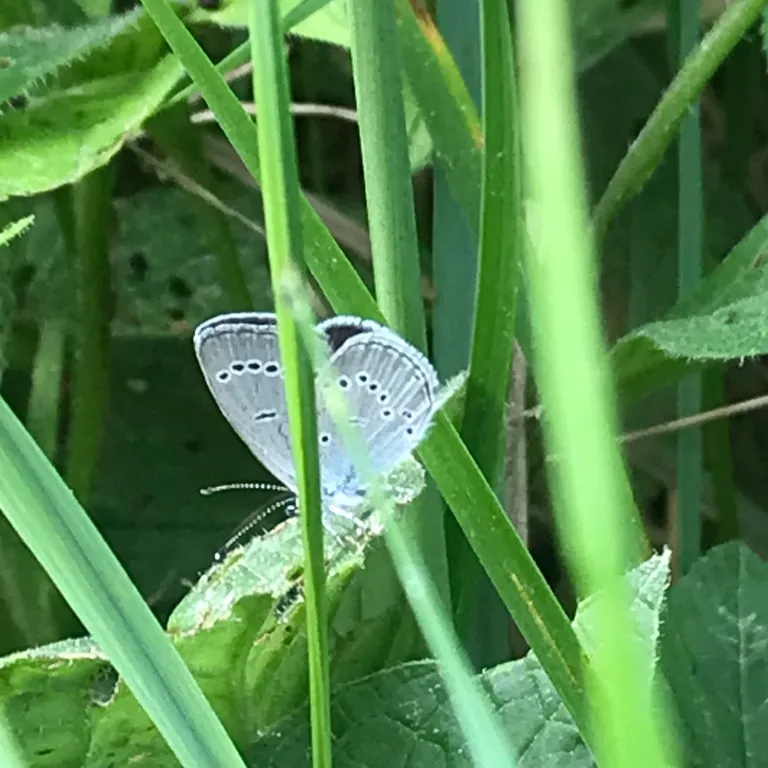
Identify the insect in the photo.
Cupido minimus
